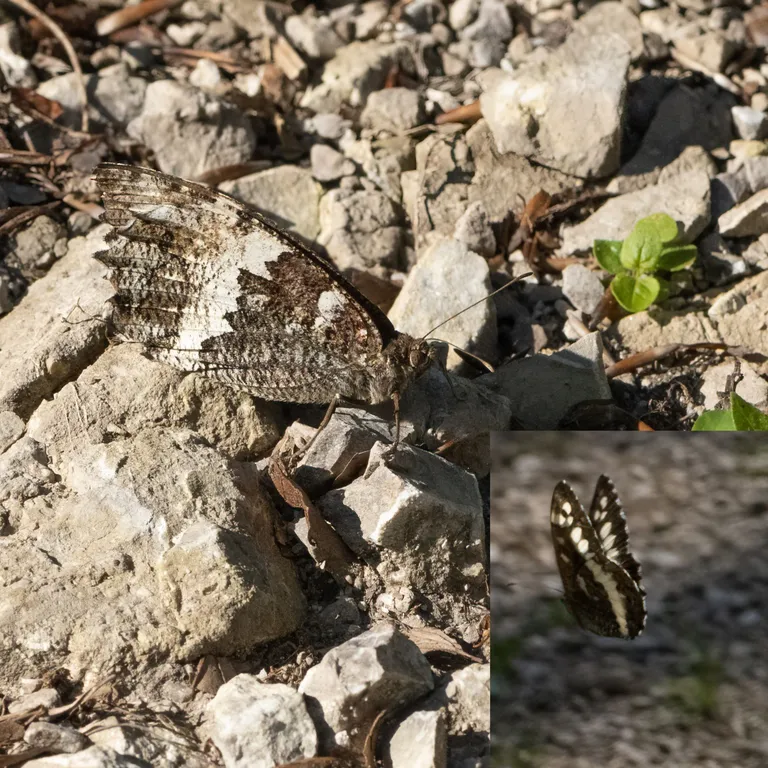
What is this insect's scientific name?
Brintesia circe
